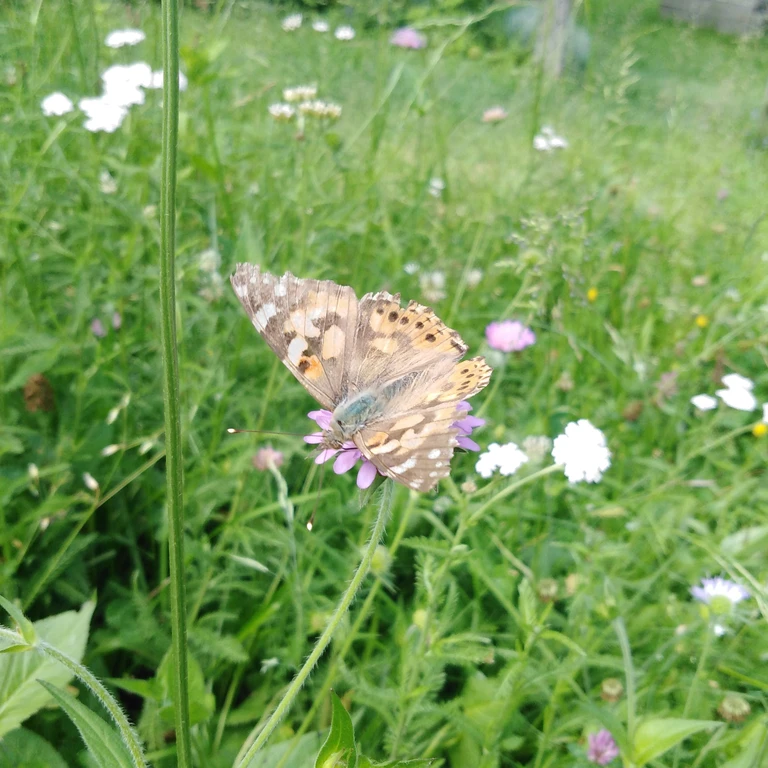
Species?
Vanessa cardui
